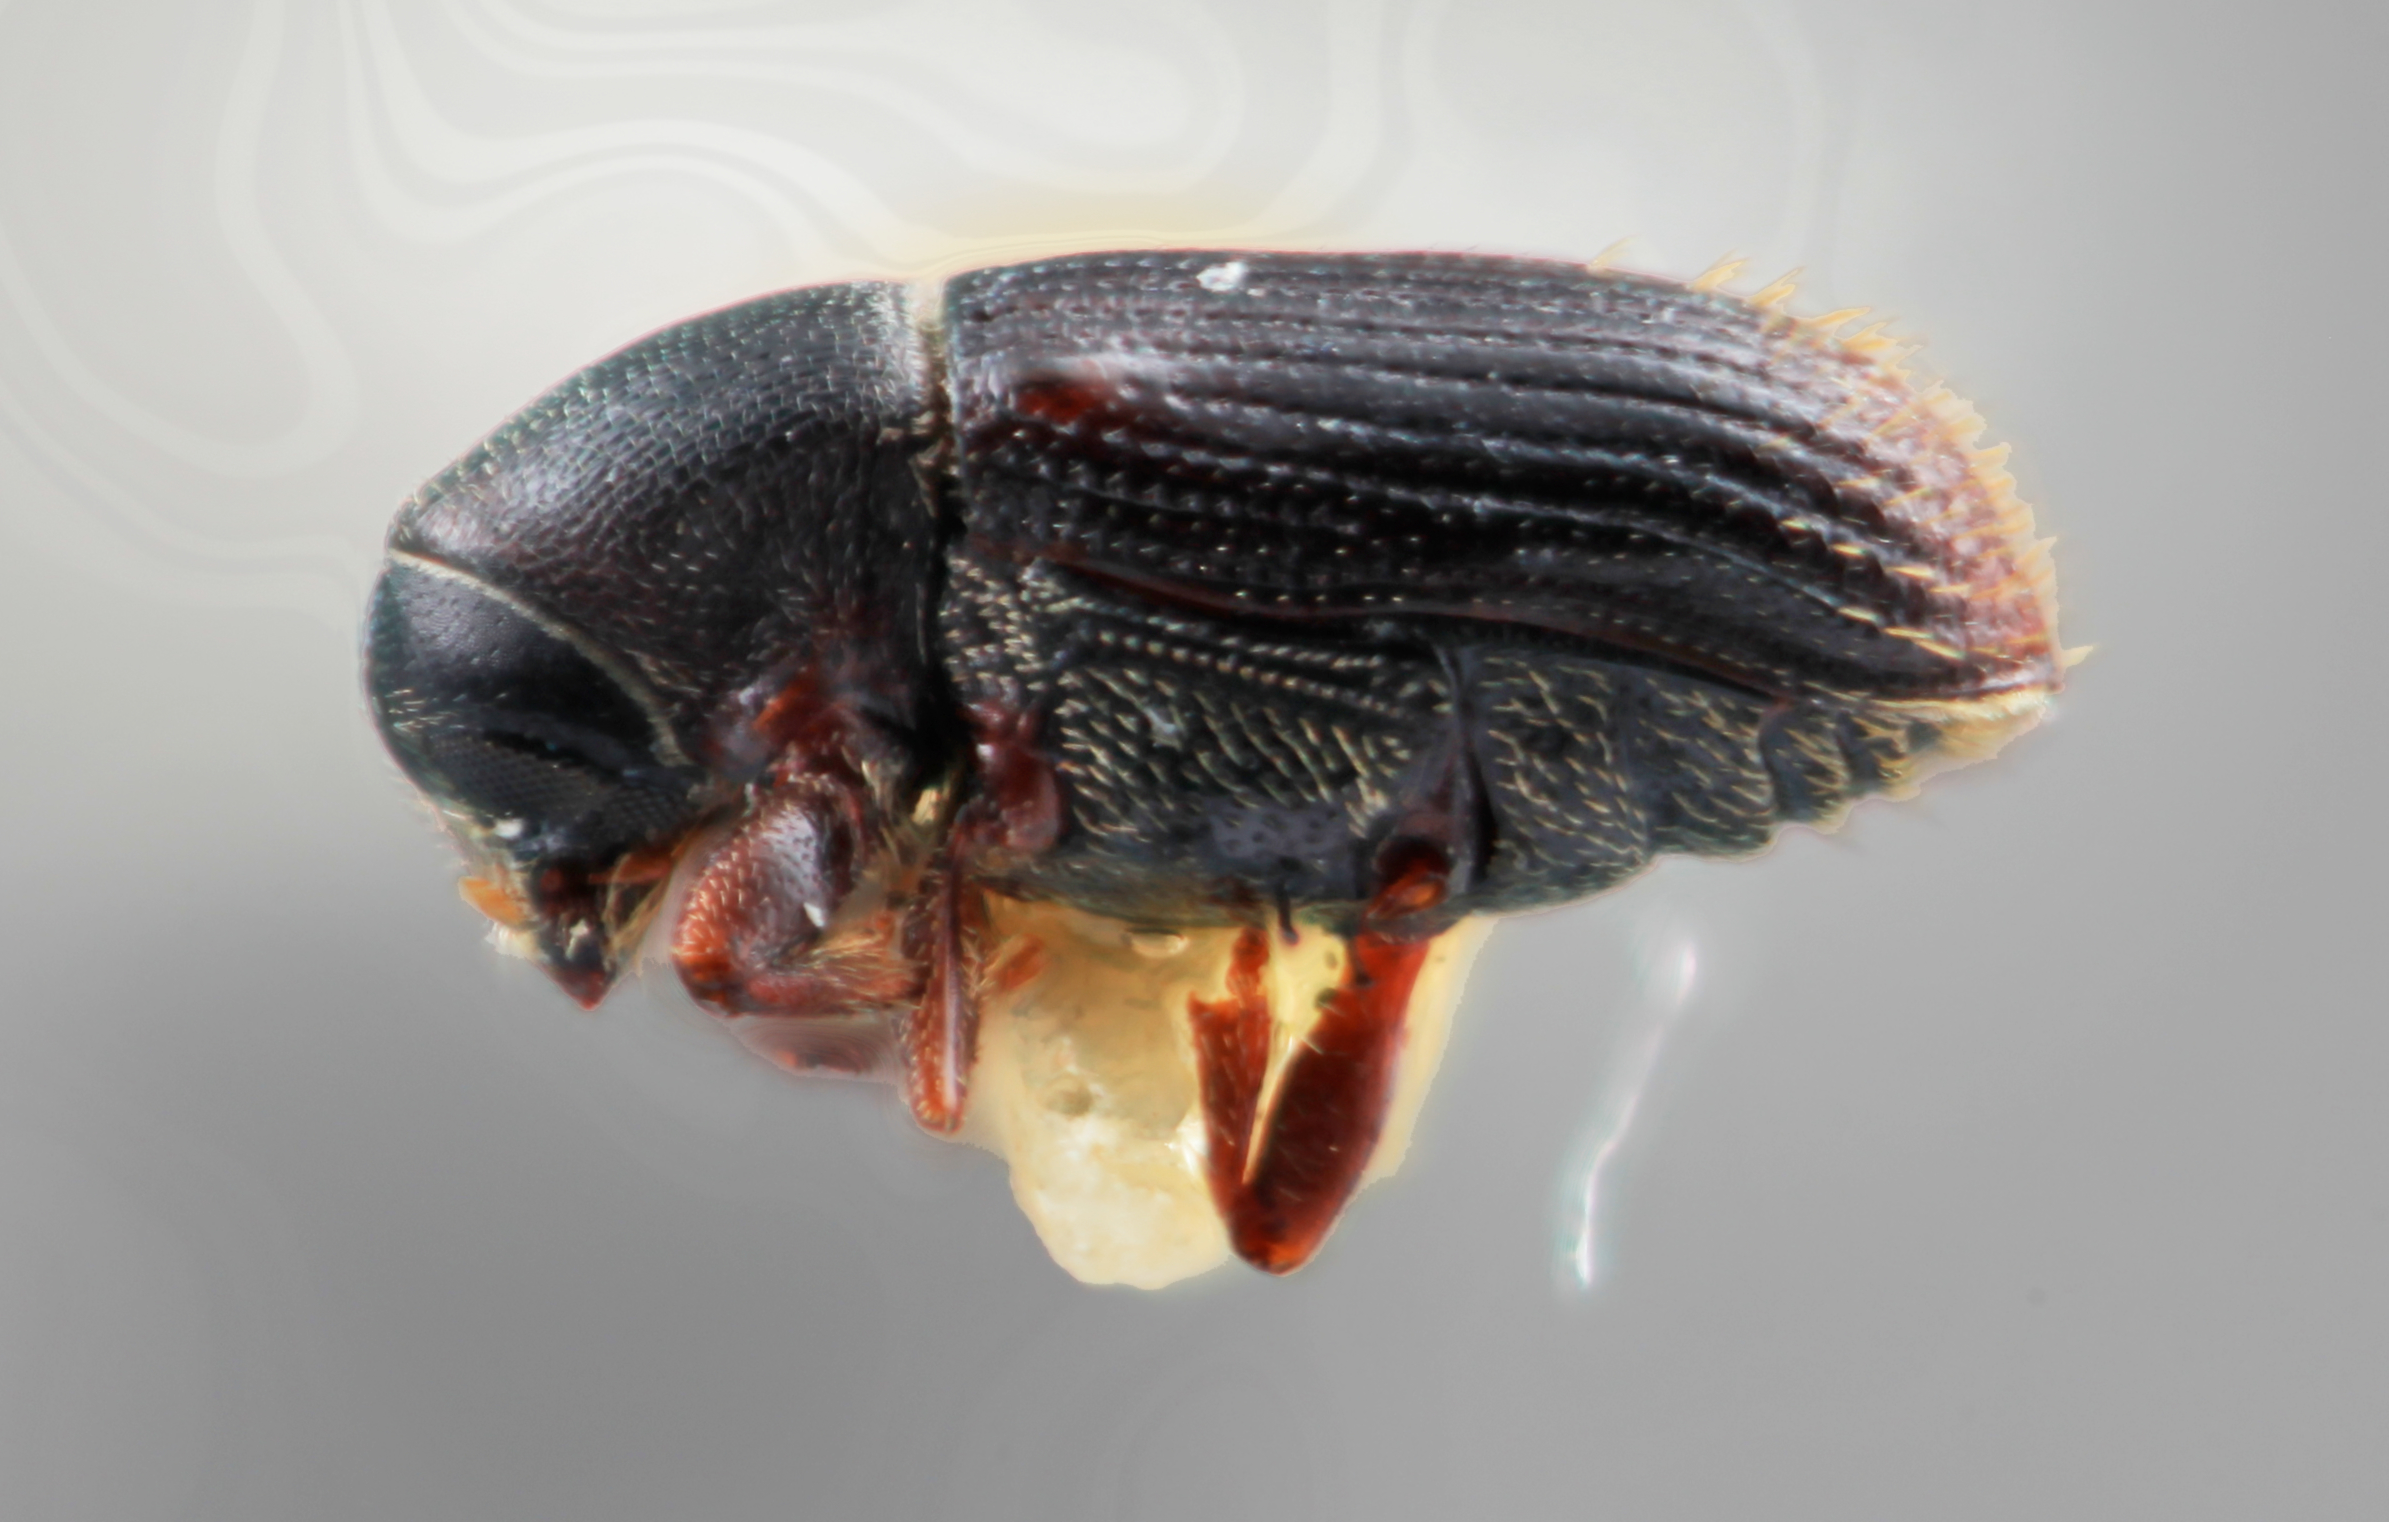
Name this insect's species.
Cnesinus niger
